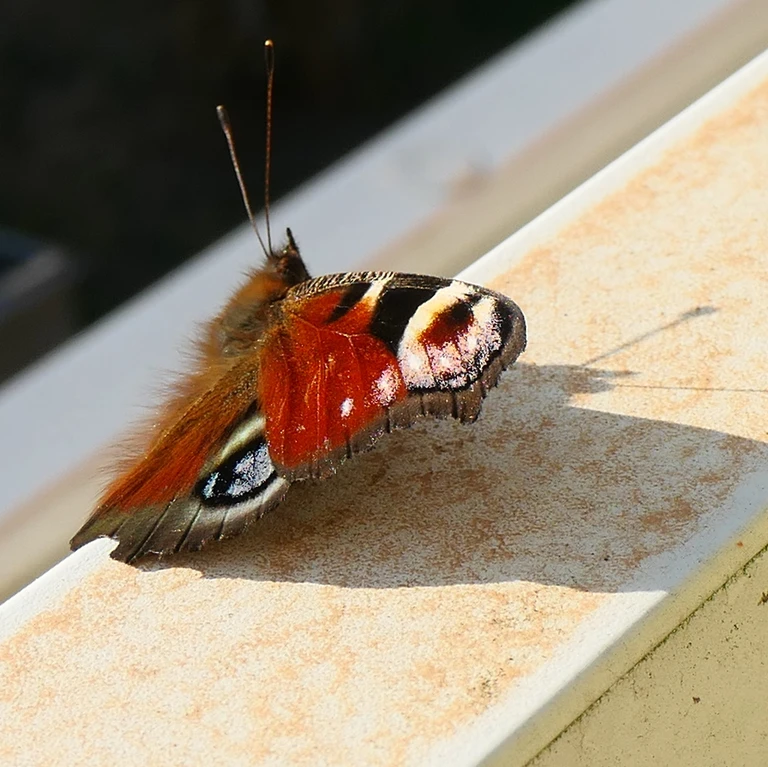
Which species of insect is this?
Aglais io
